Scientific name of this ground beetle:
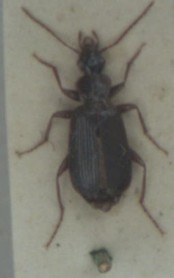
Dromius agilis
